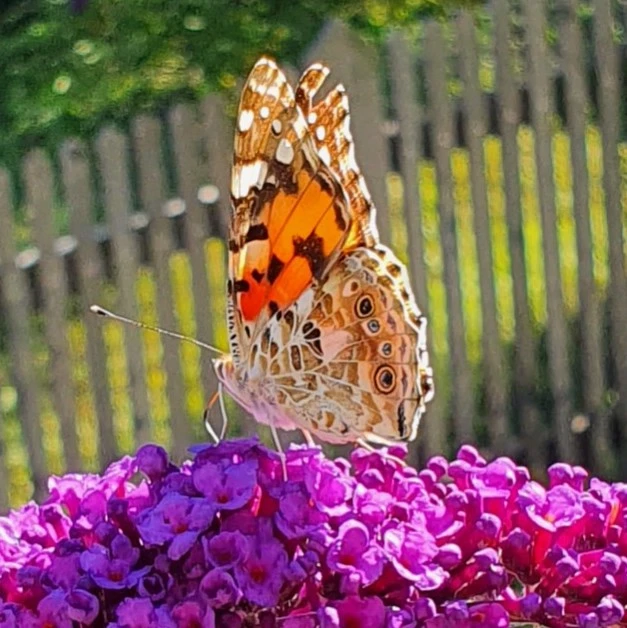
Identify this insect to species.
Vanessa cardui
